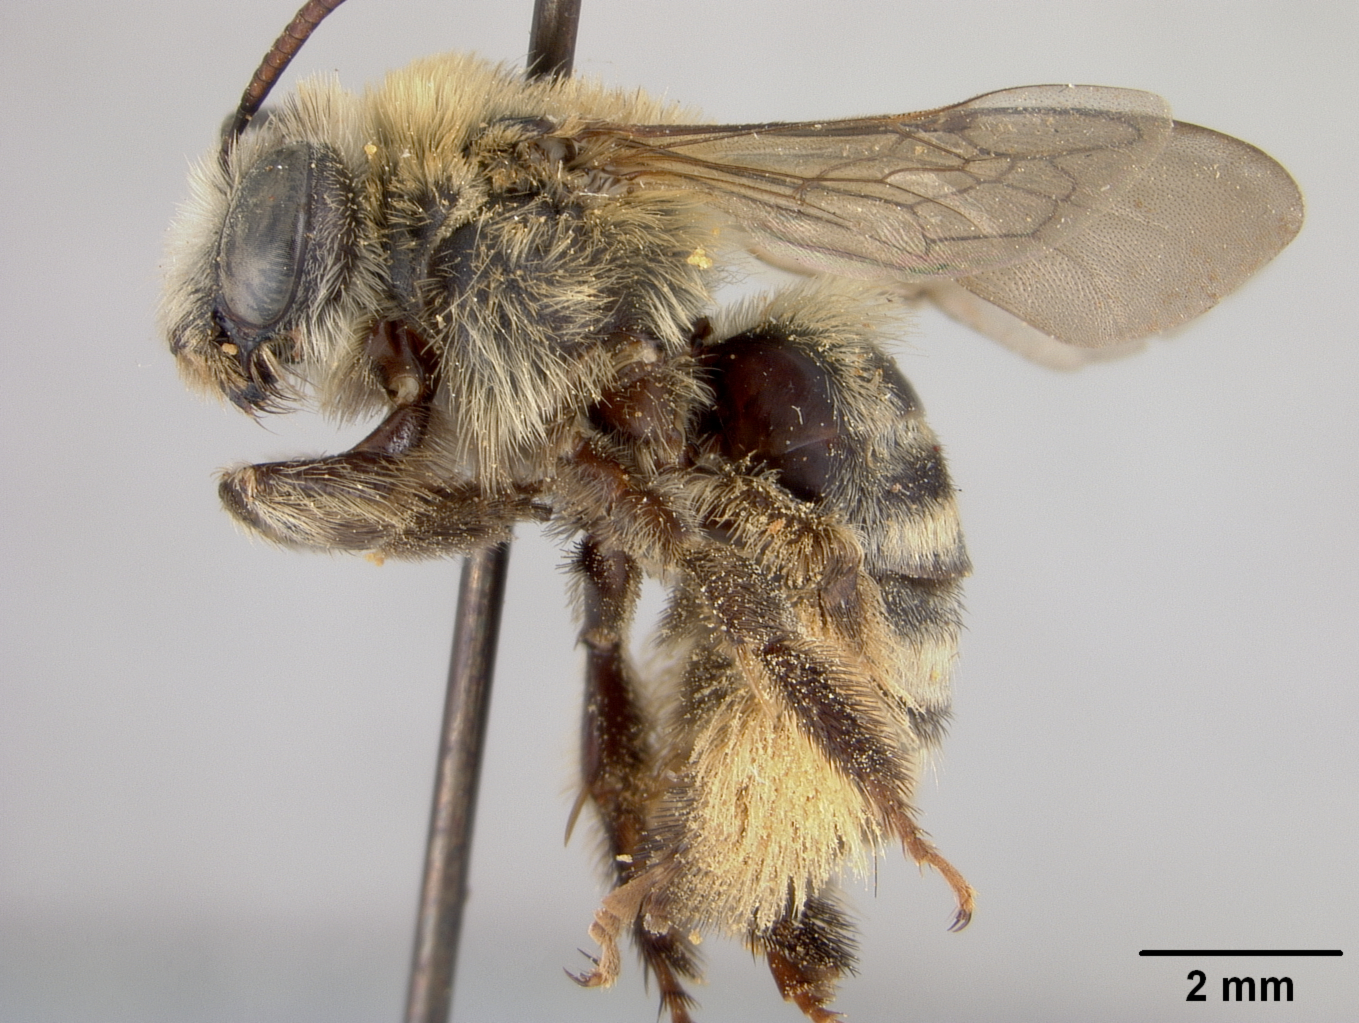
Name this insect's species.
Melissodes persimilis
